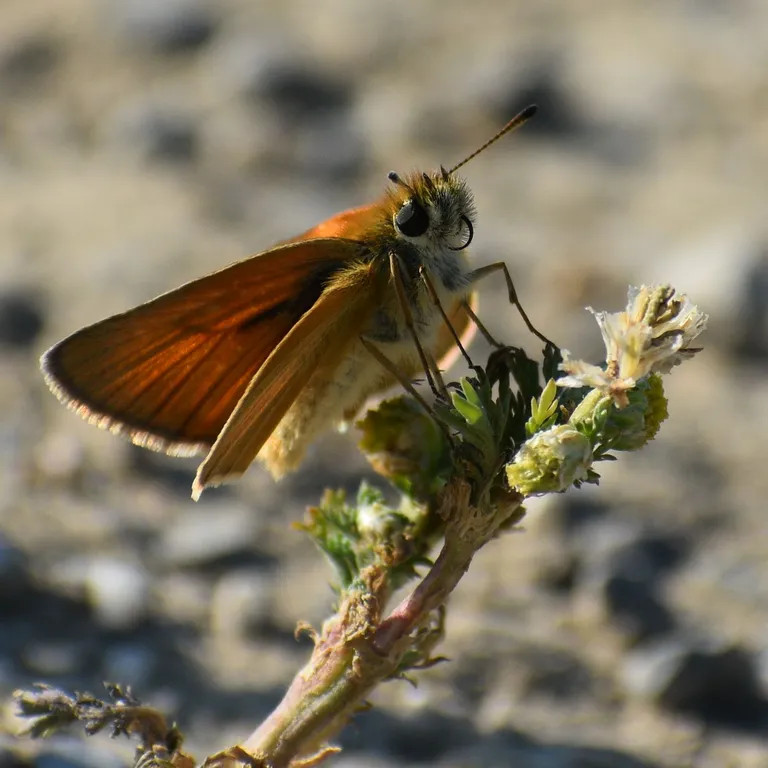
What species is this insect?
Thymelicus lineola
